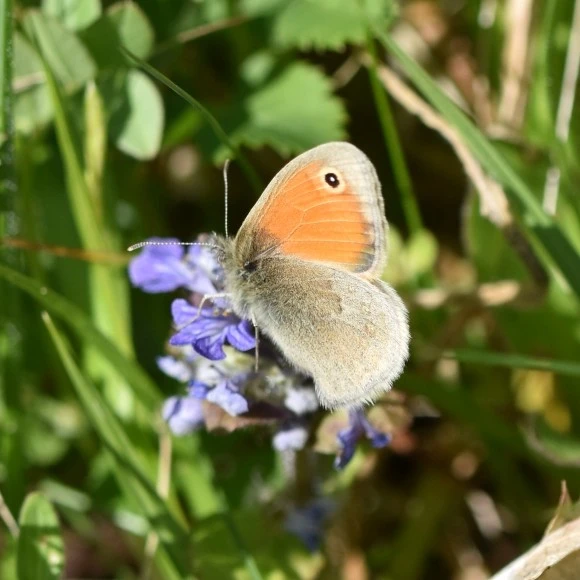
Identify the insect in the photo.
Coenonympha pamphilus
